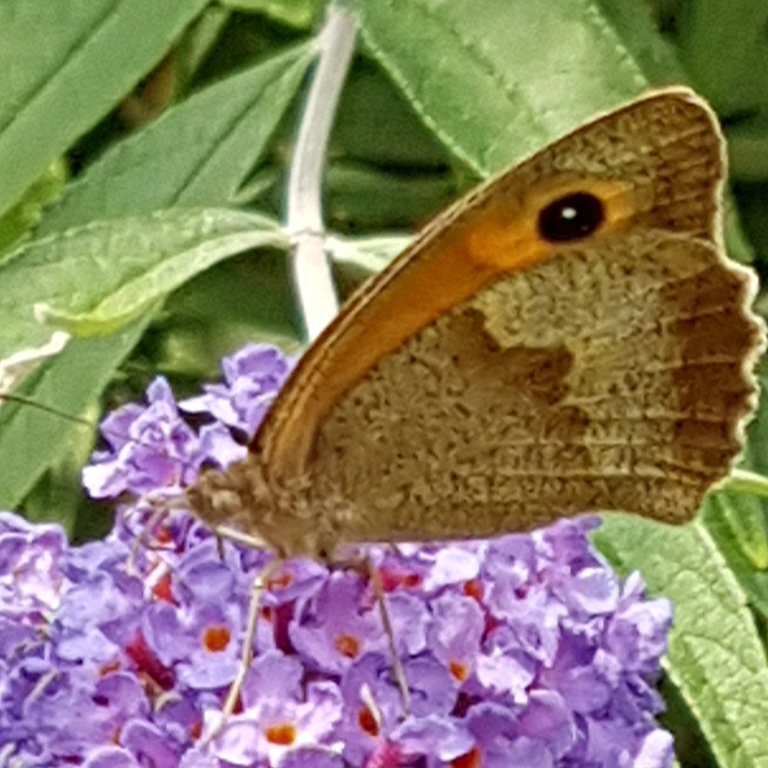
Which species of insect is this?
Maniola jurtina
